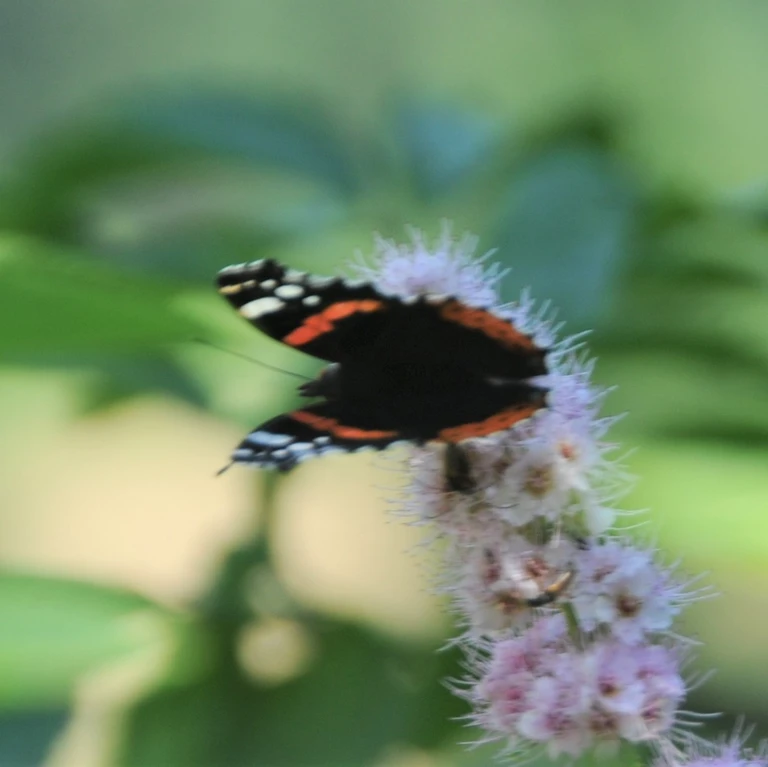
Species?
Vanessa atalanta
